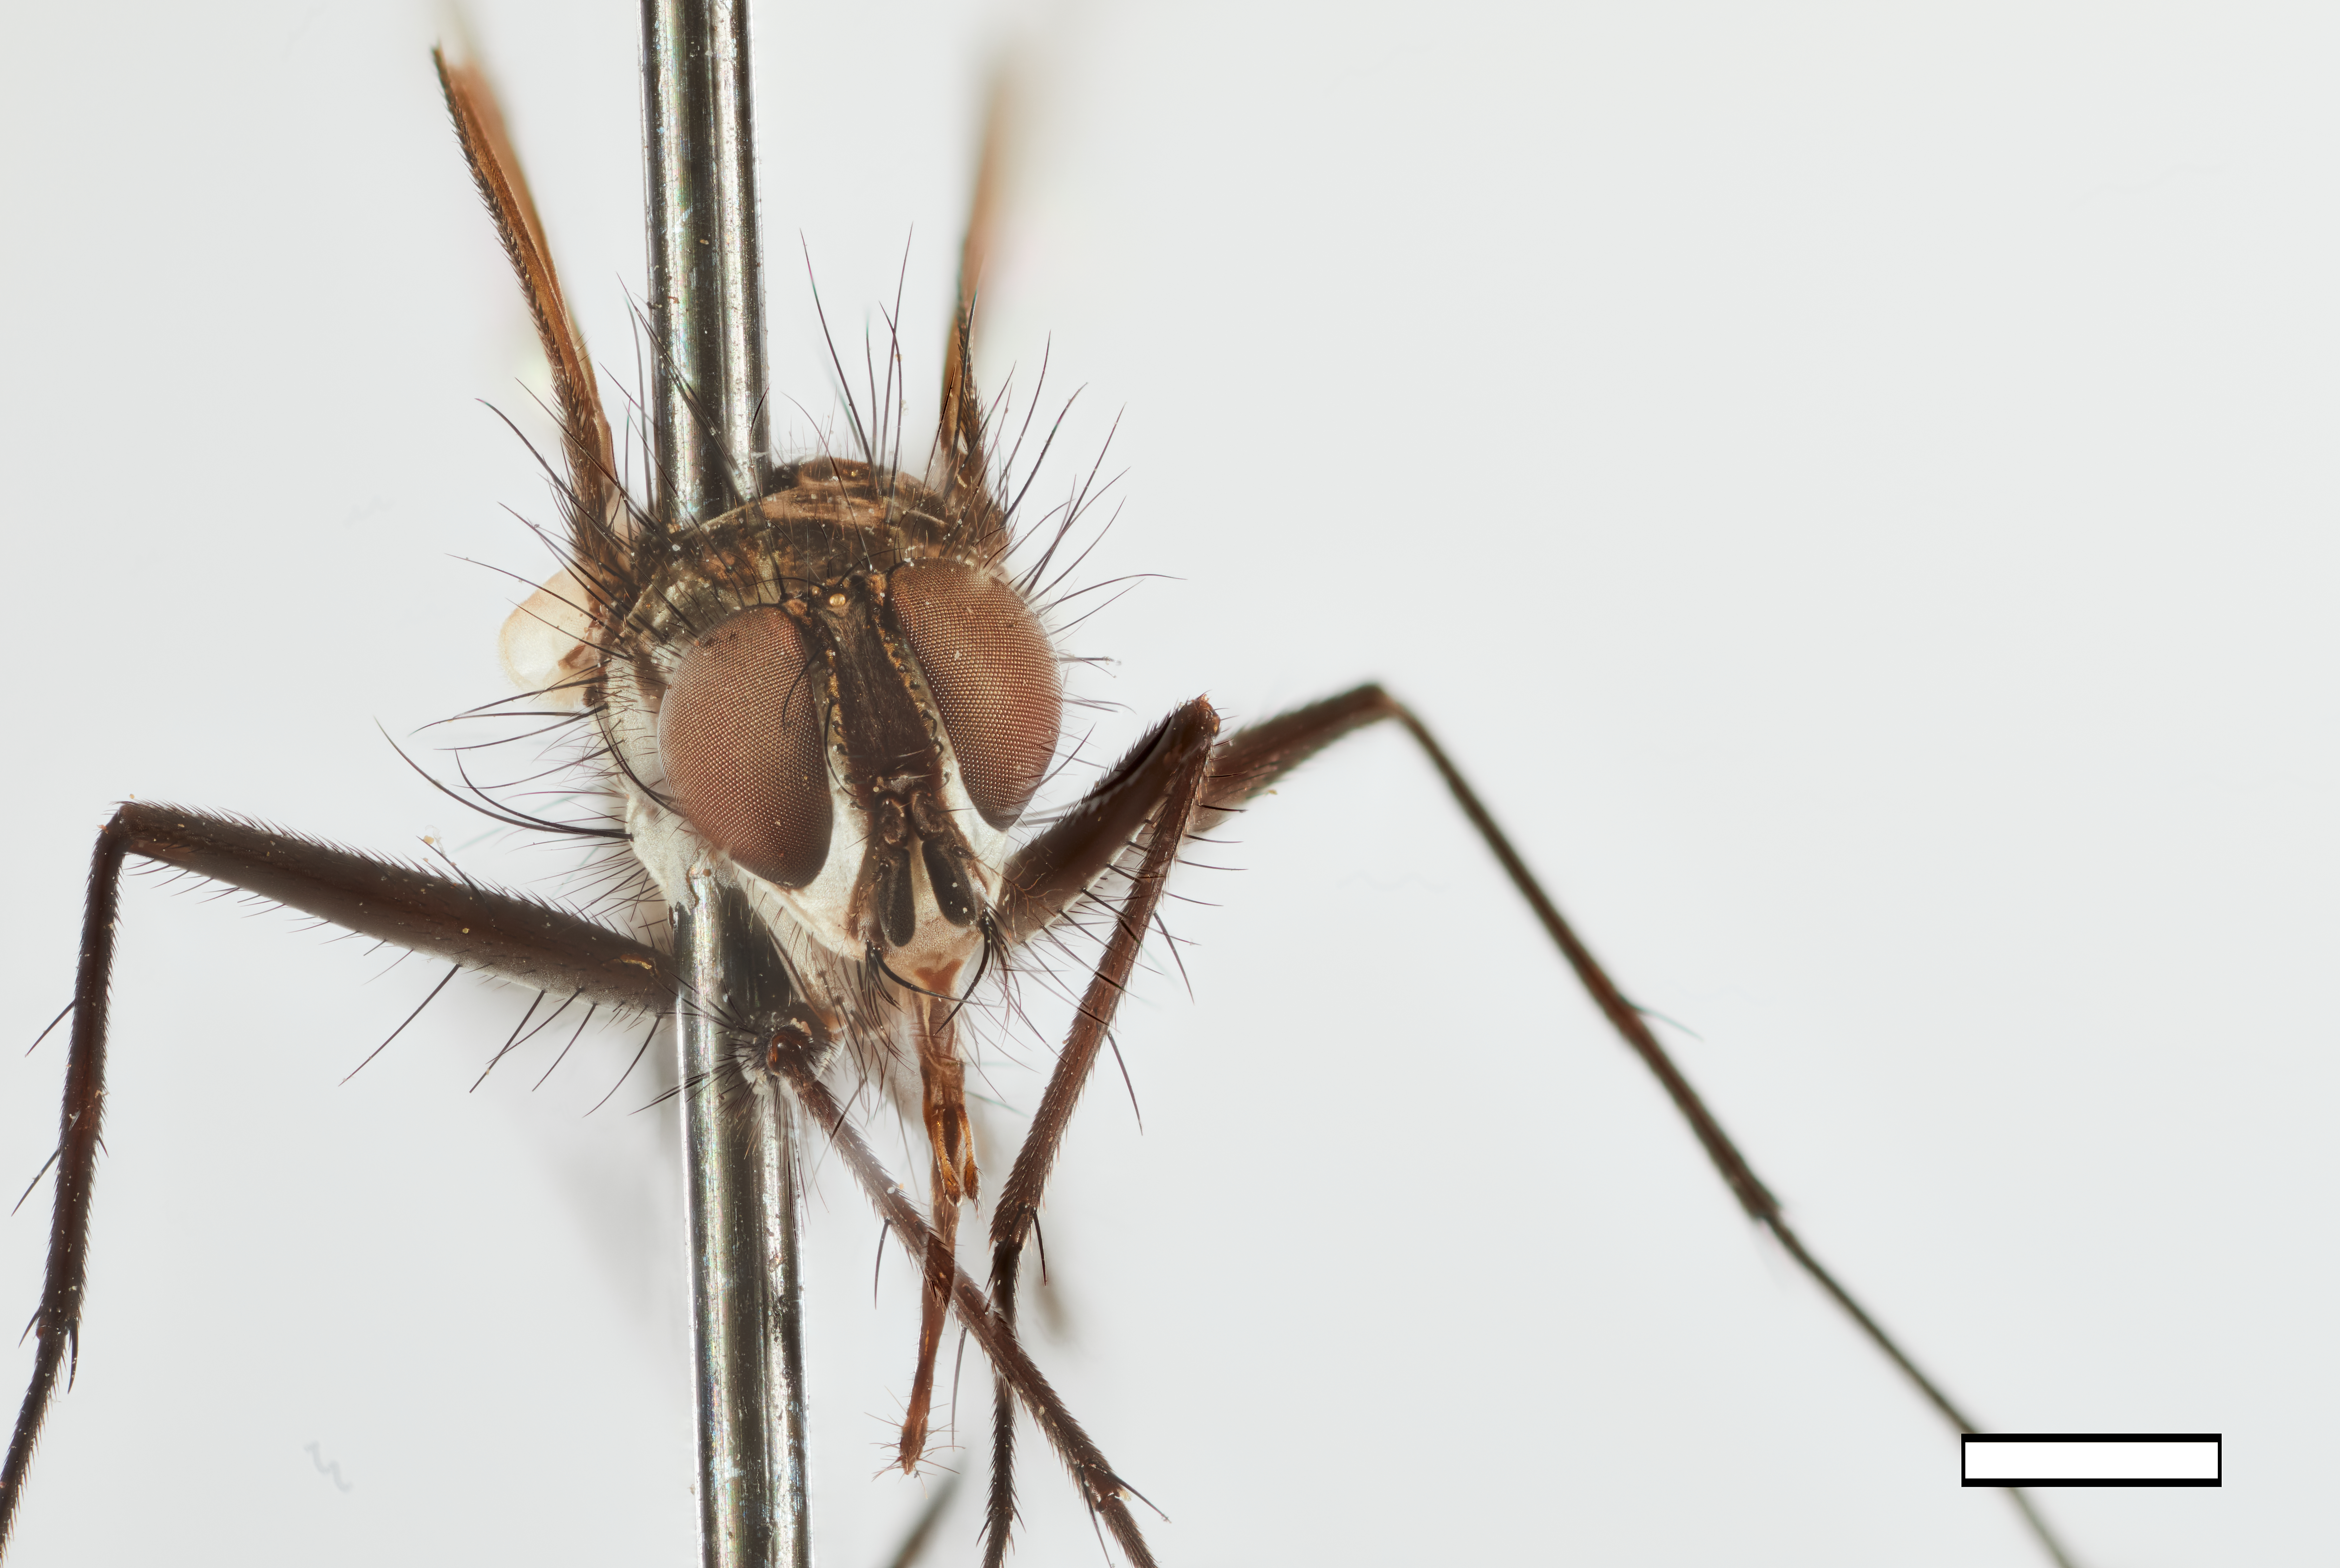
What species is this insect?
Leptodexia gracilis
